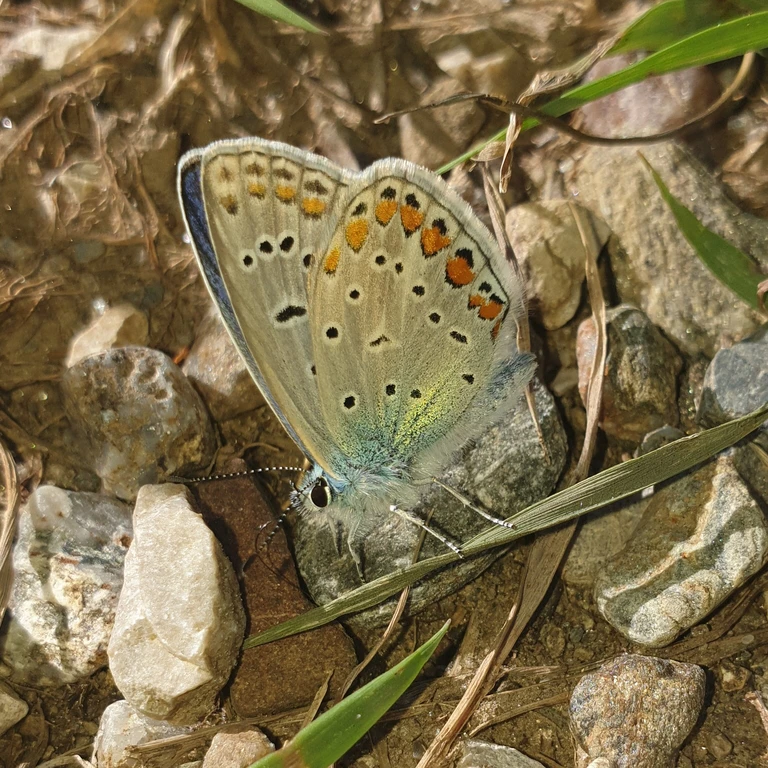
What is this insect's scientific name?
Polyommatus icarus
